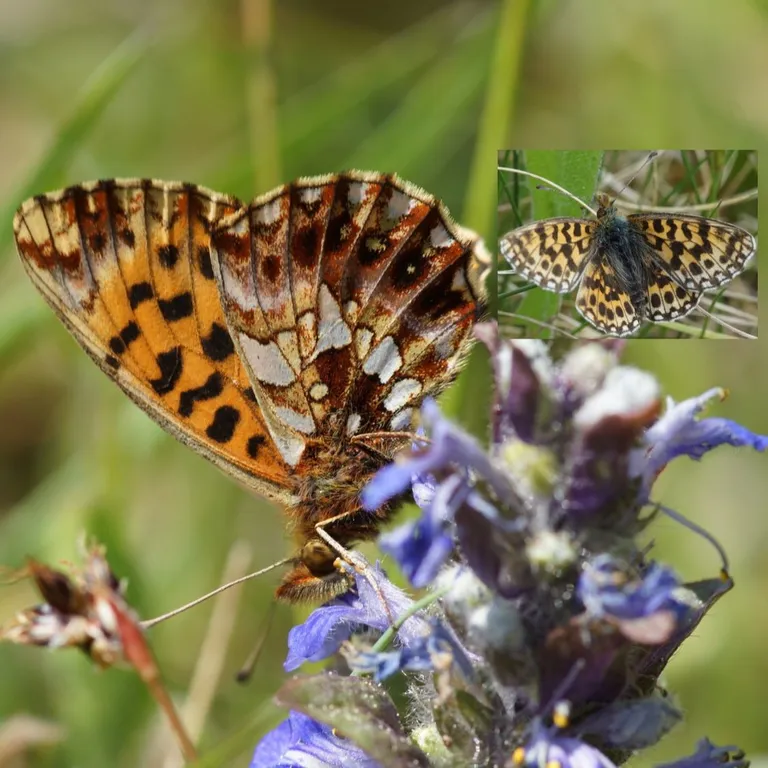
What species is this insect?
Boloria dia
